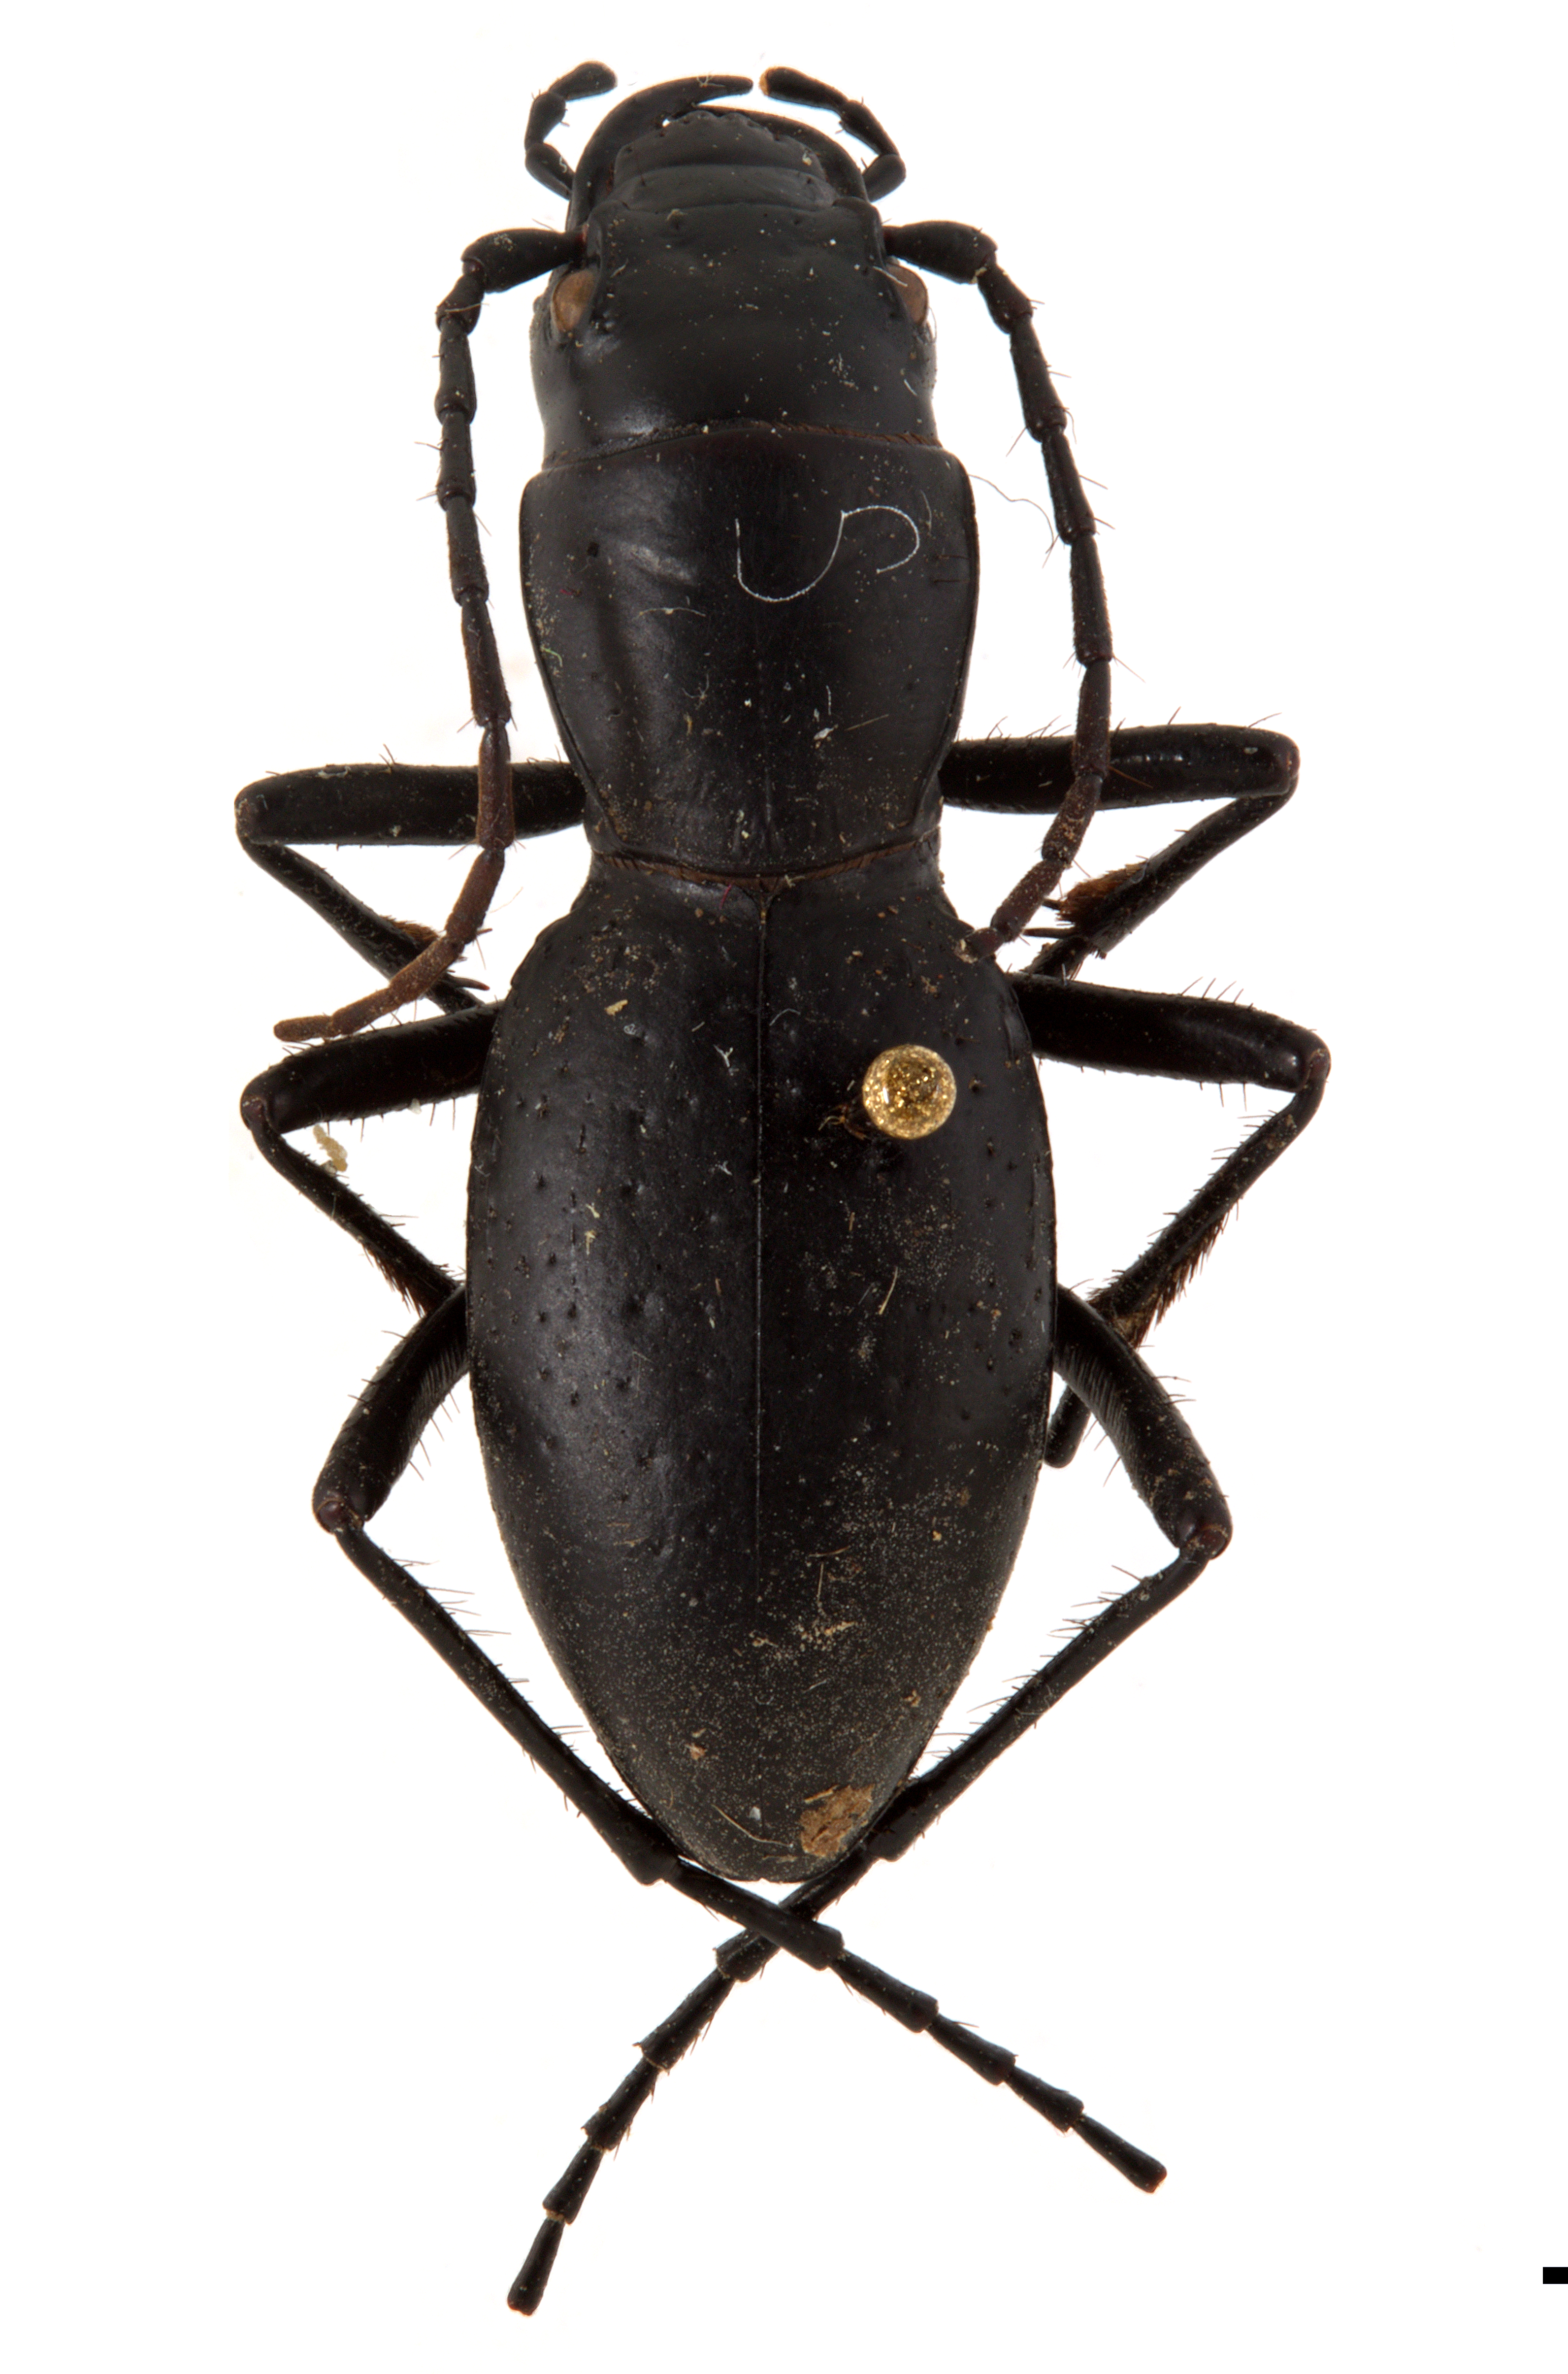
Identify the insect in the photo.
Amblycheila baroni
